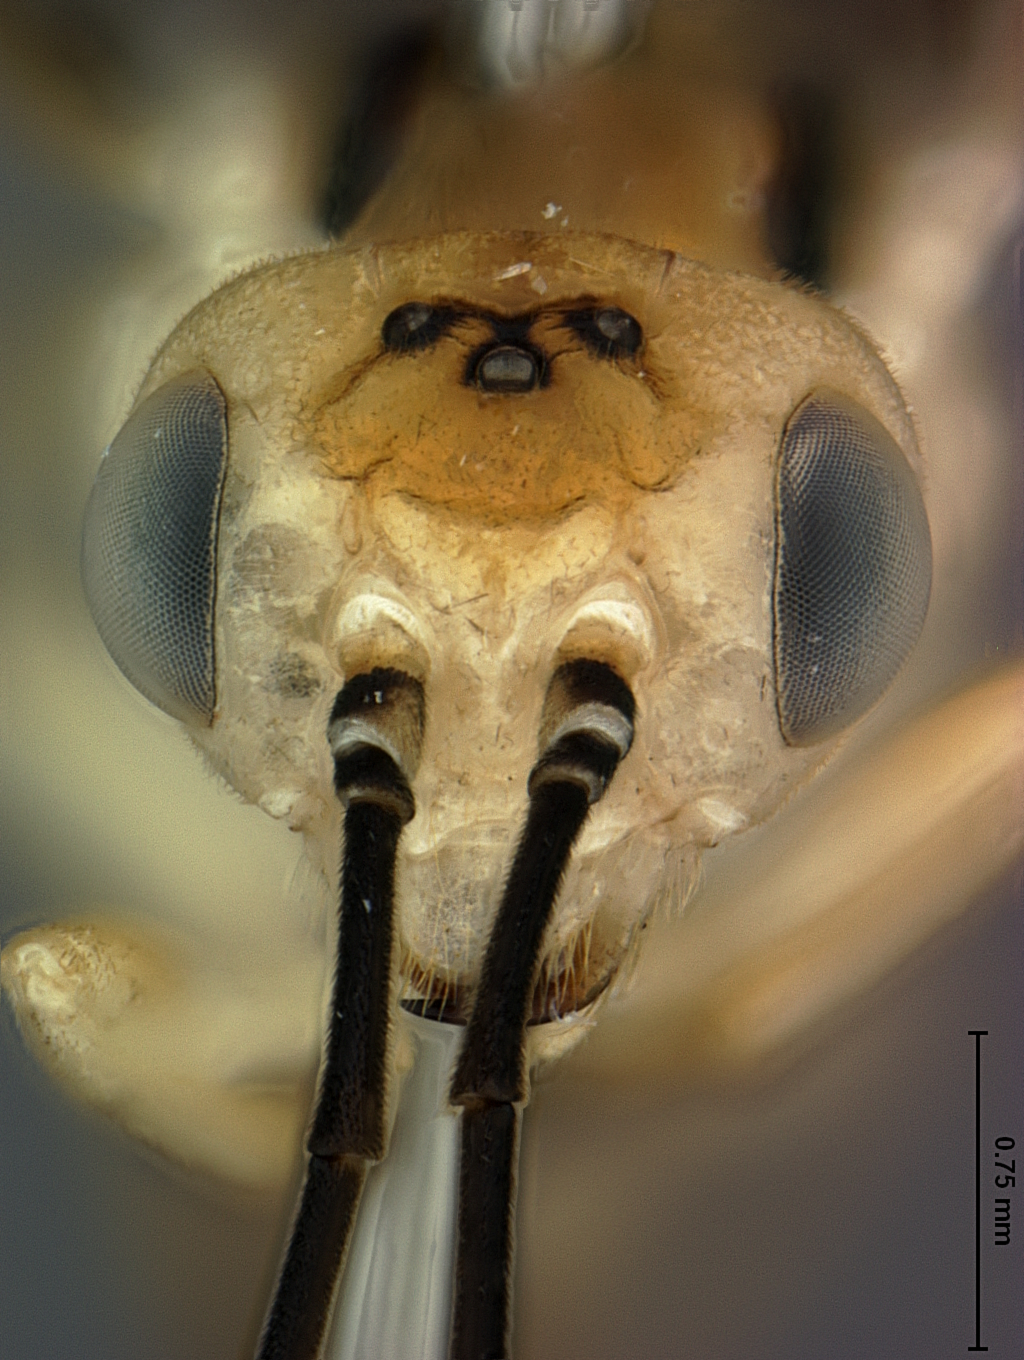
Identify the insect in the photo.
Nematus appalachia
